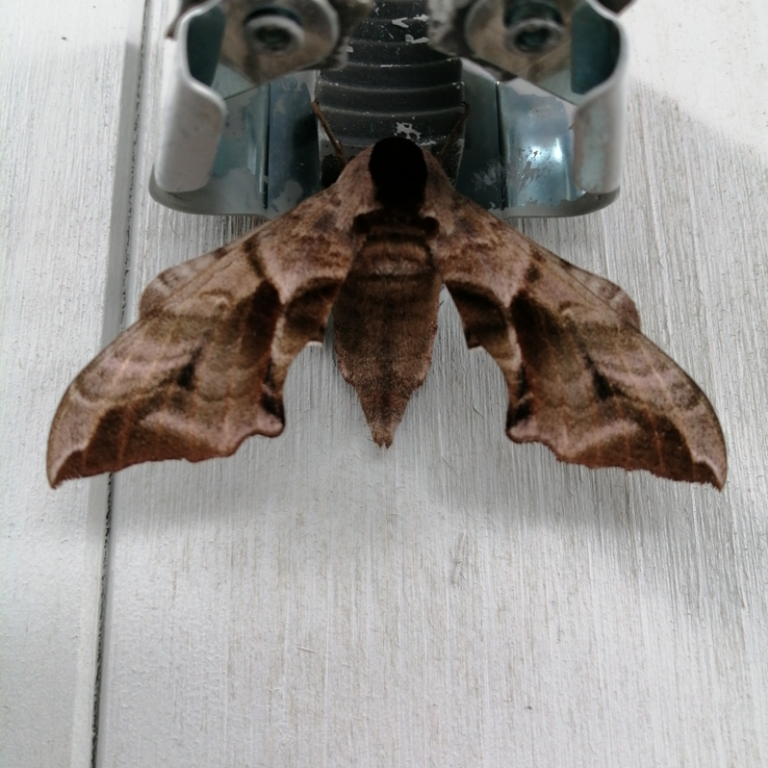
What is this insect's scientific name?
Smerinthus ocellata
